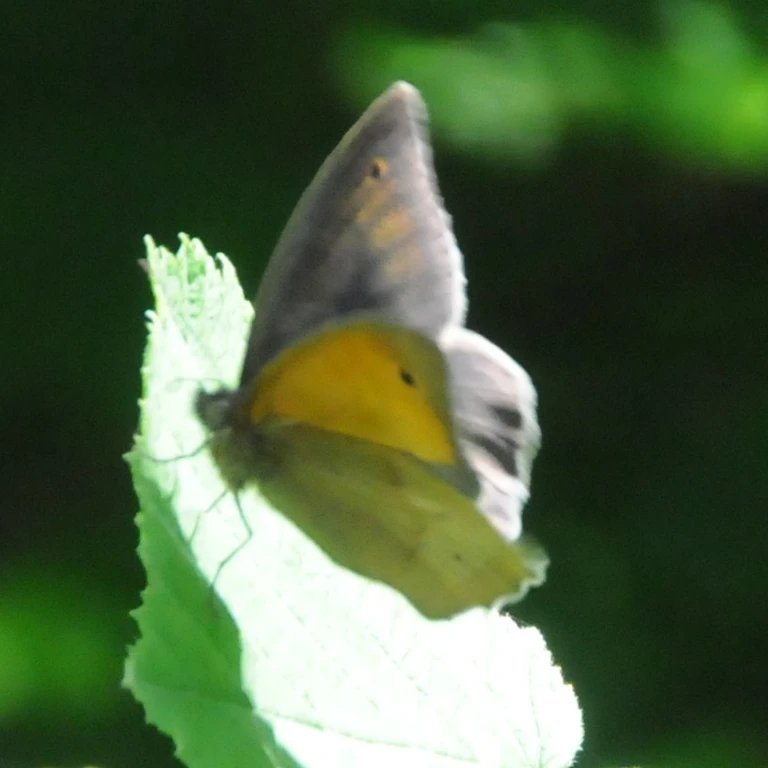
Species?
Maniola jurtina
